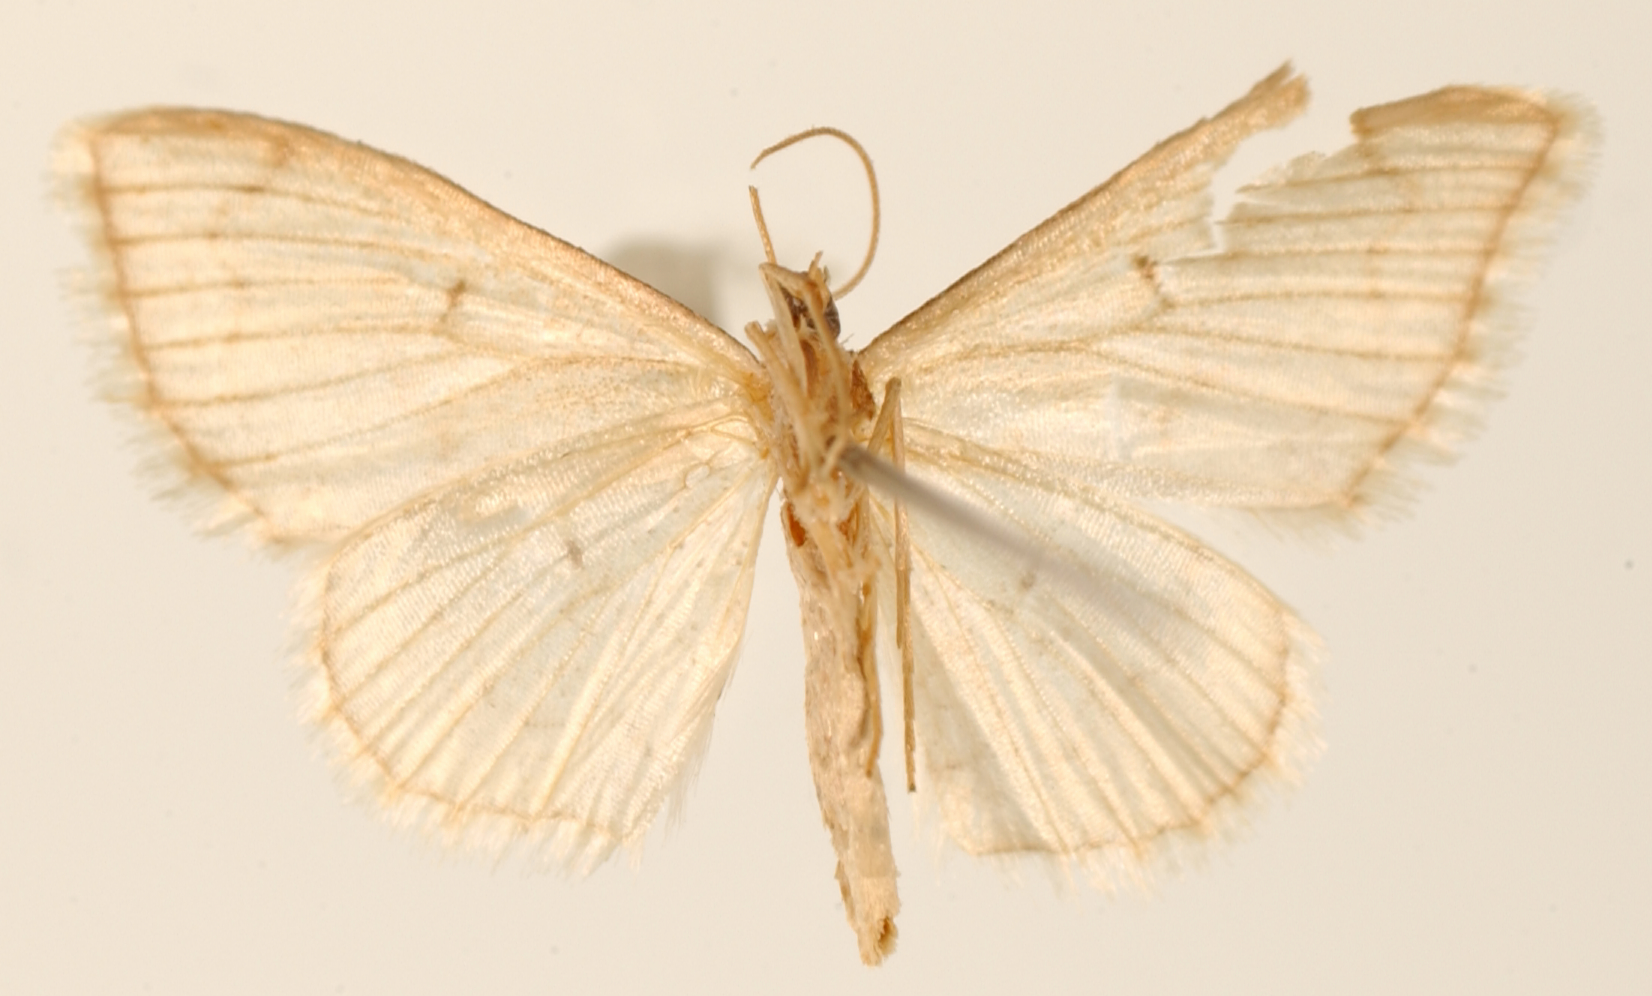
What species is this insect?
Haemalea sericea
